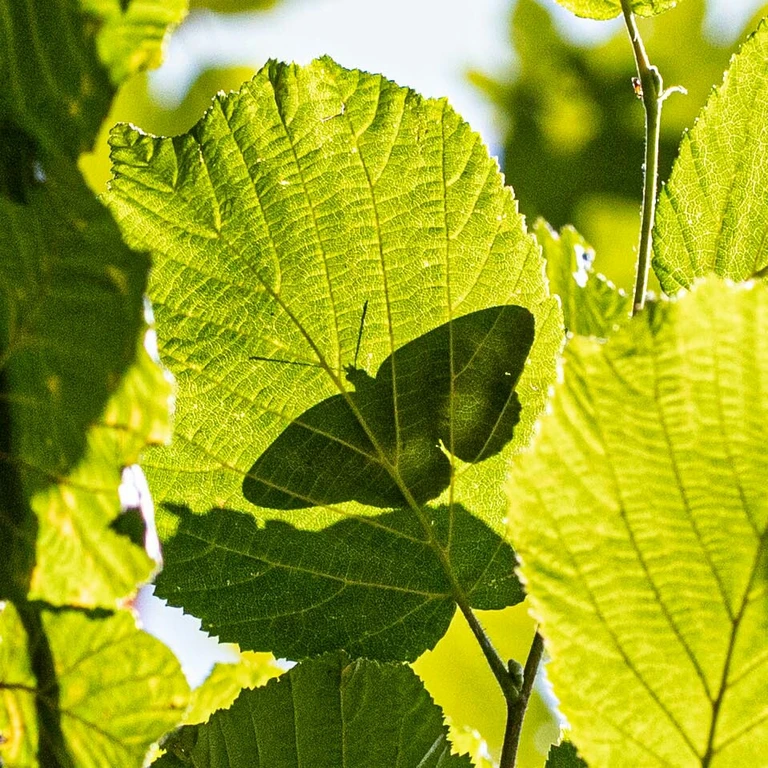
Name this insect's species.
Limenitis camilla (also Ladoga camilla)
